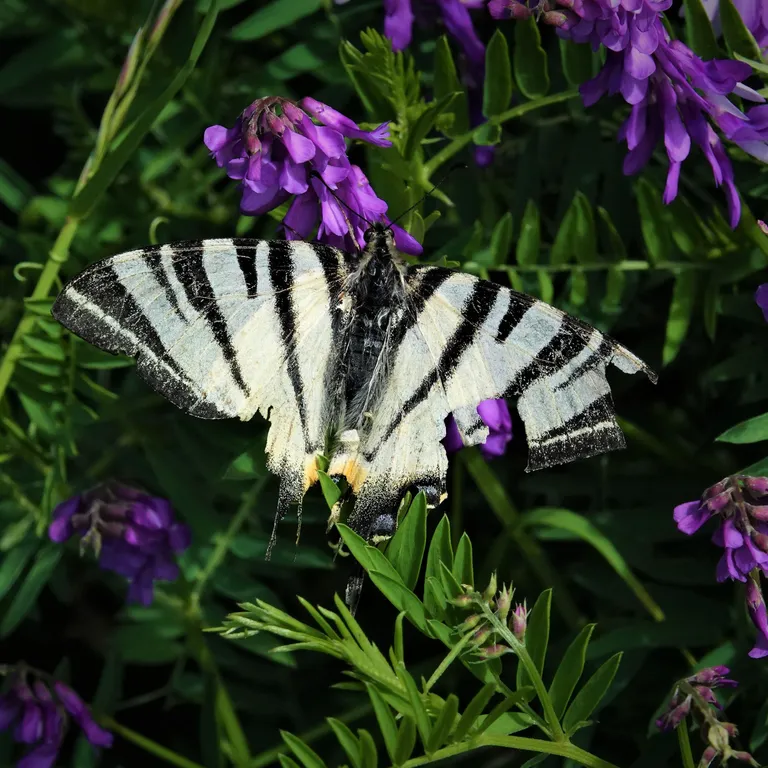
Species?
Iphiclides podalirius
